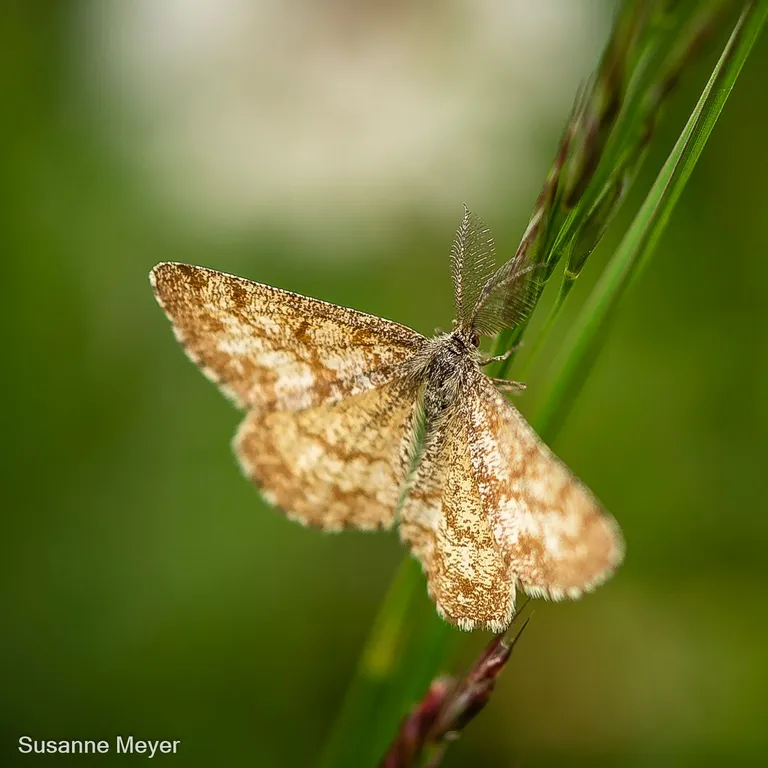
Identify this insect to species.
Ematurga atomaria
